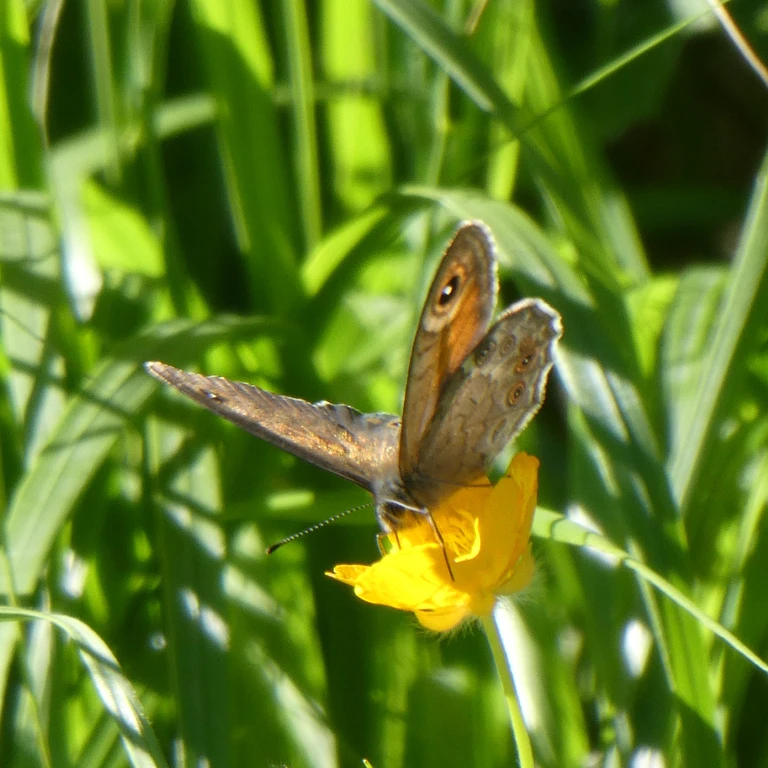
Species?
Lasiommata maera (also Pararge maera)
